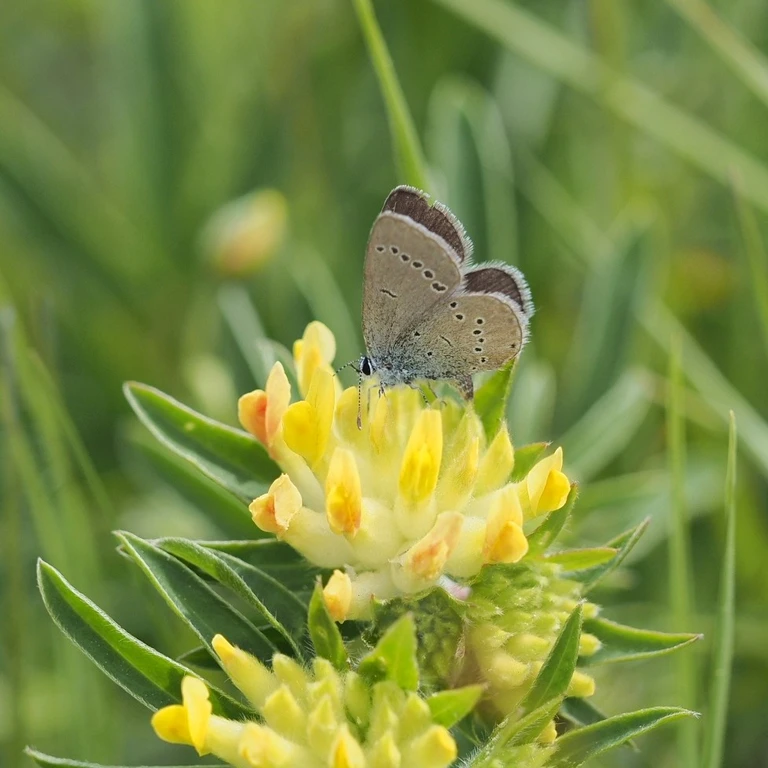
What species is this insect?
Cupido minimus
